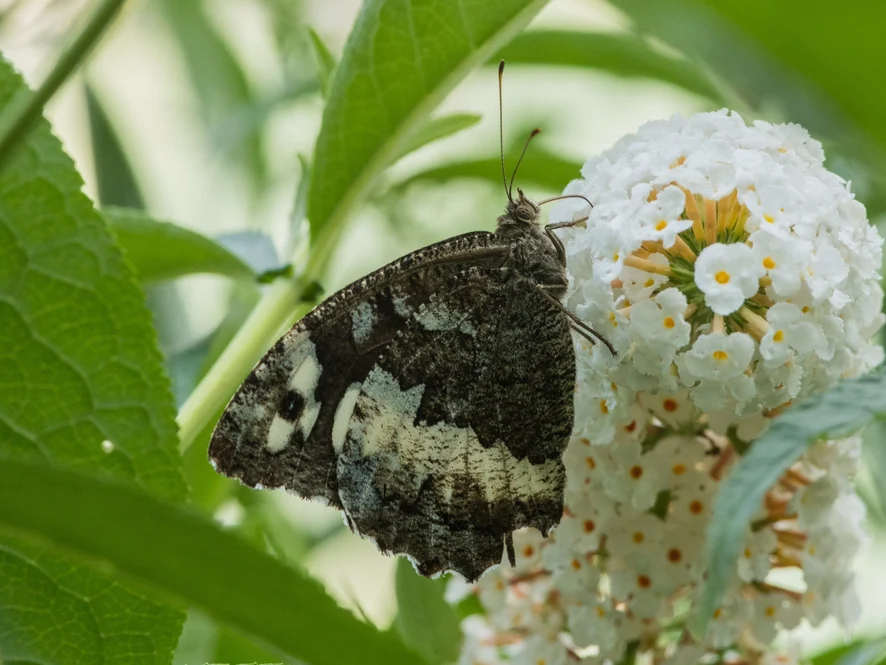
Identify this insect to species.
Brintesia circe
